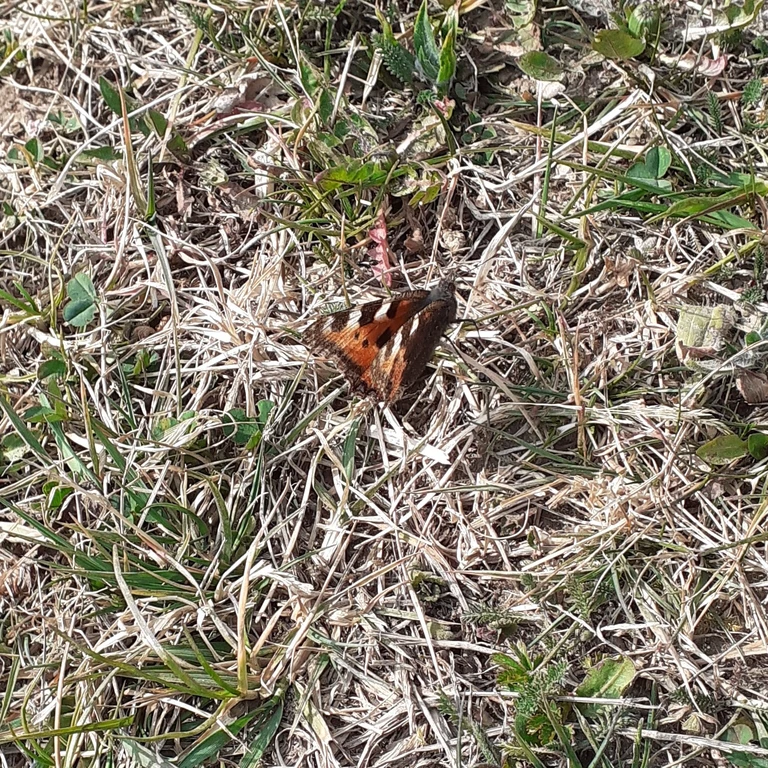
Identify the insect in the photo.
Aglais urticae
